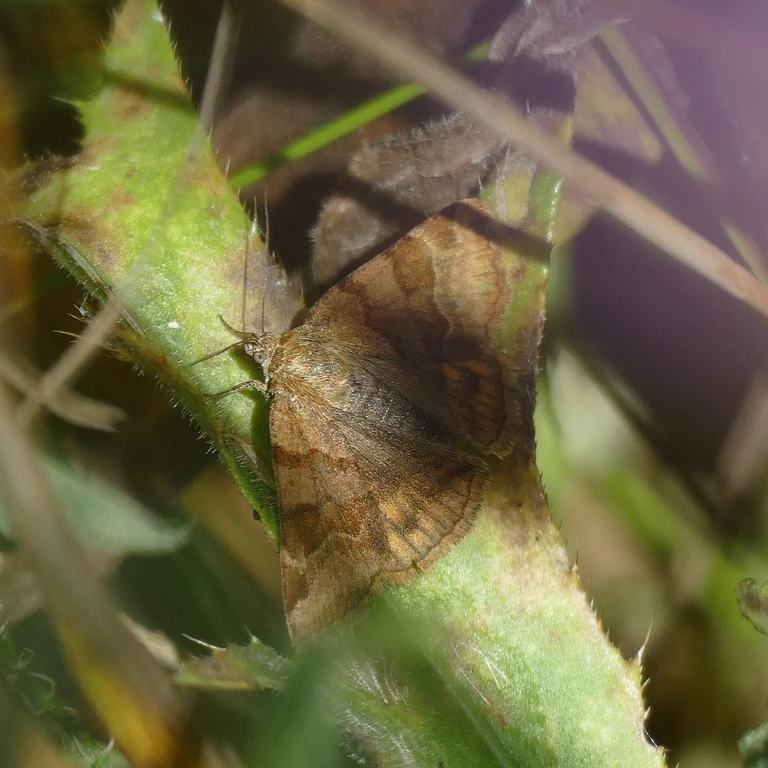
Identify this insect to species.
Euclidia glyphica
